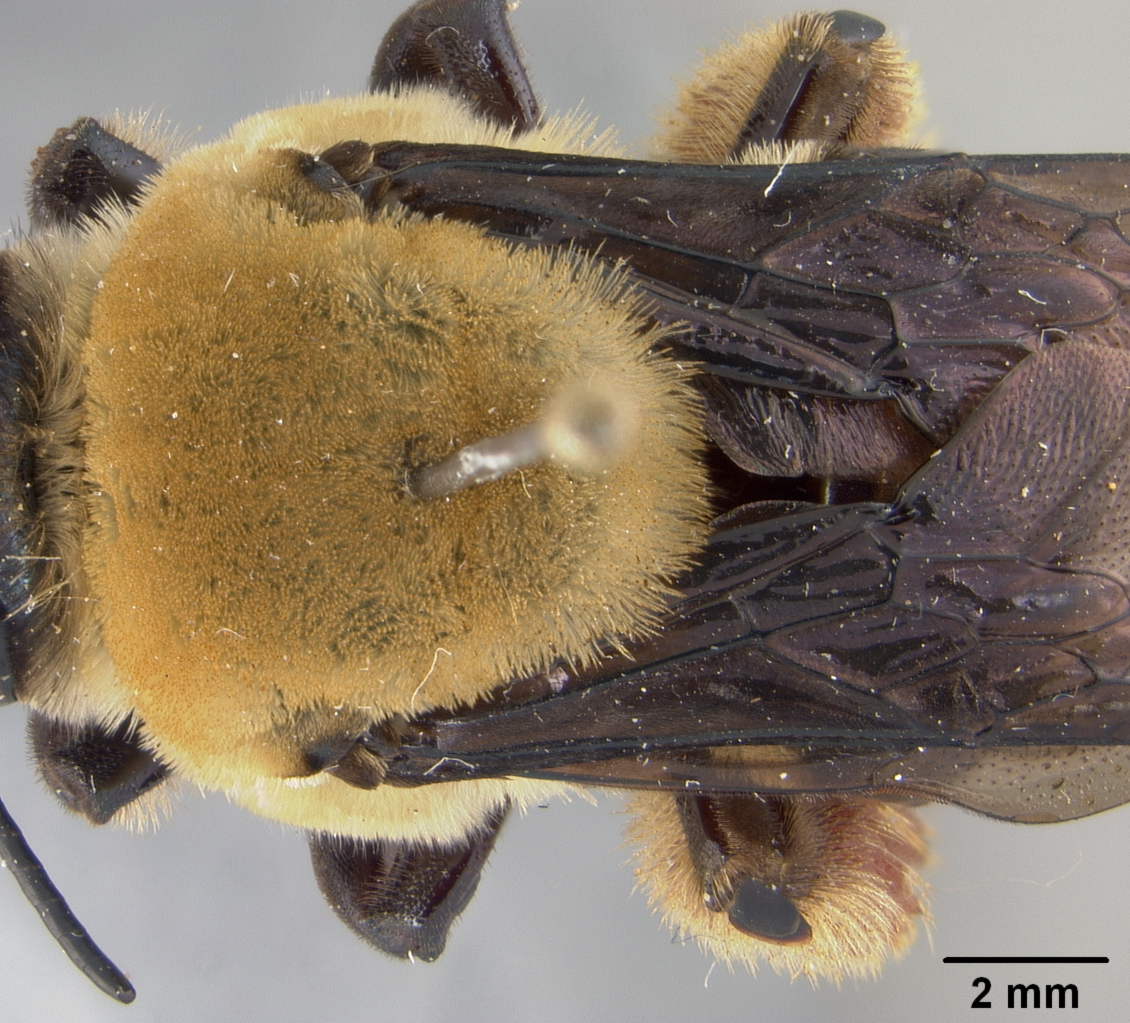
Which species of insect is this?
Centris gavisa
